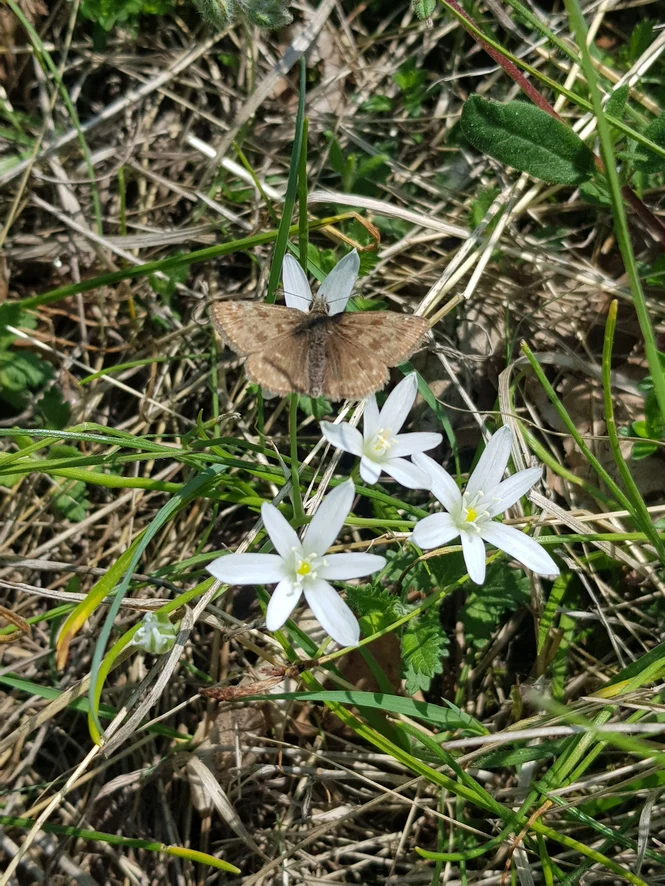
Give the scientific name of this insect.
Erynnis tages
